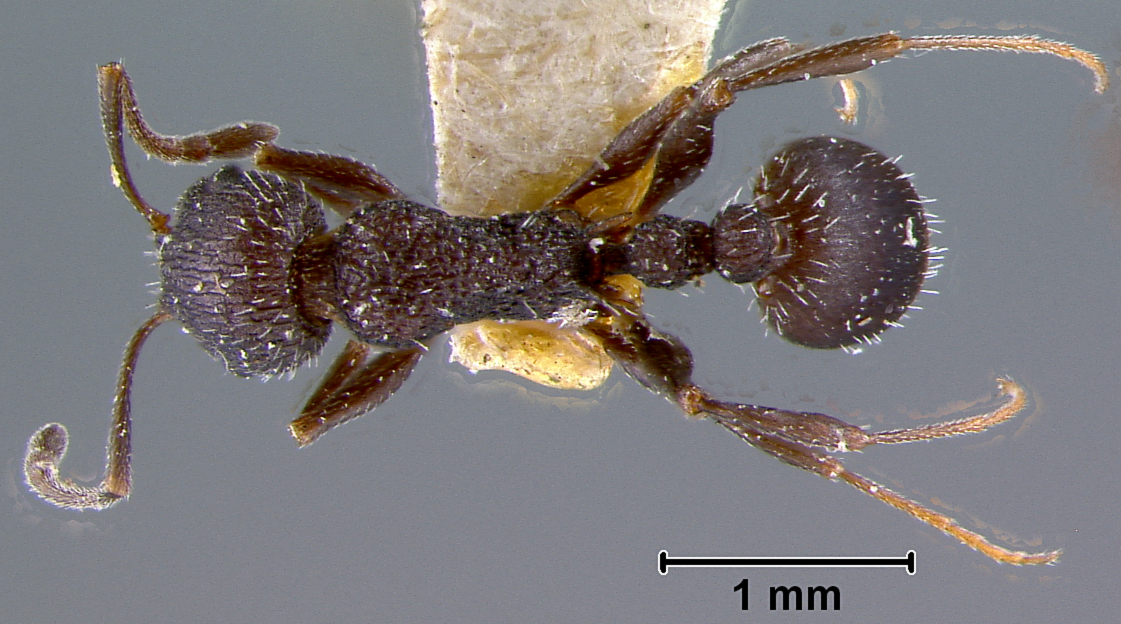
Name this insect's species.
Leptothorax bugnioni
